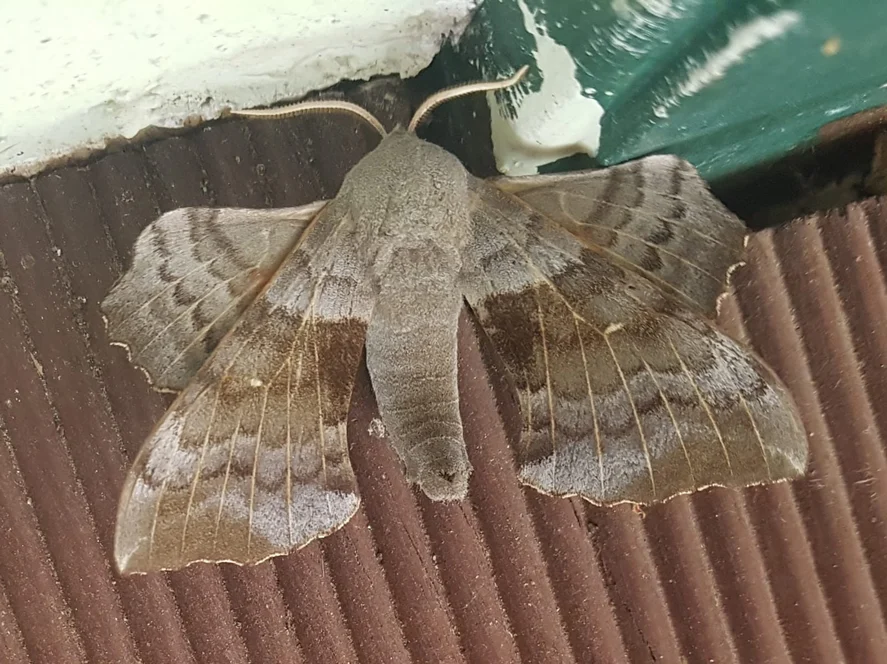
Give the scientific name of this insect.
Laothoe populi
